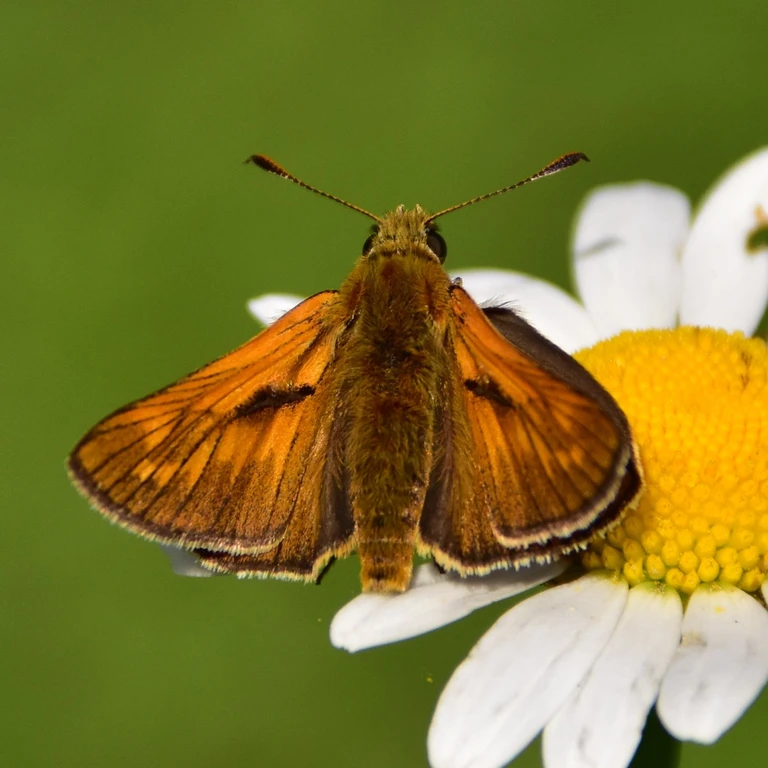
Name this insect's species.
Ochlodes sylvanus (also Ochlodes venata)
